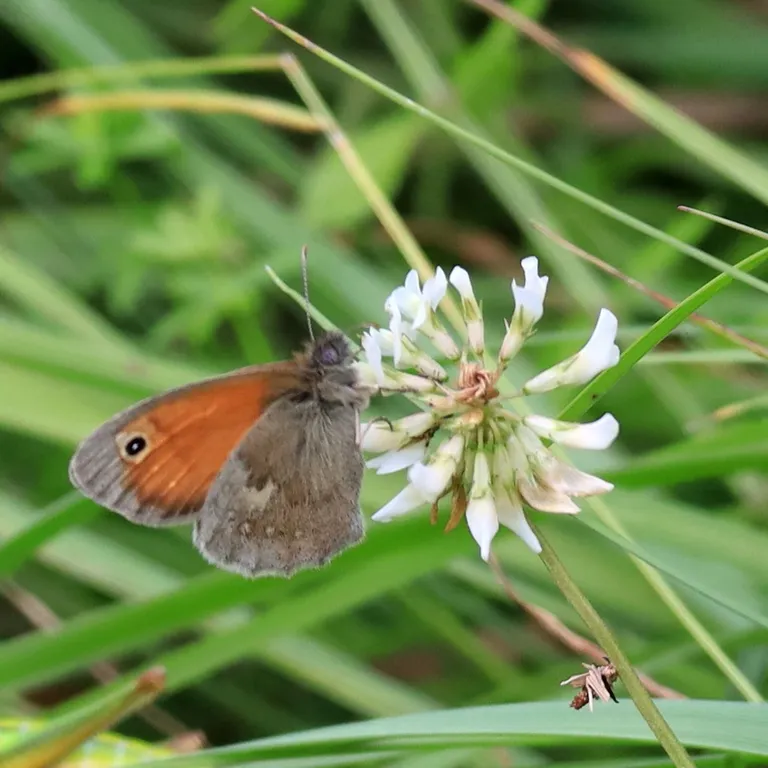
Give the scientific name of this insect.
Coenonympha pamphilus
